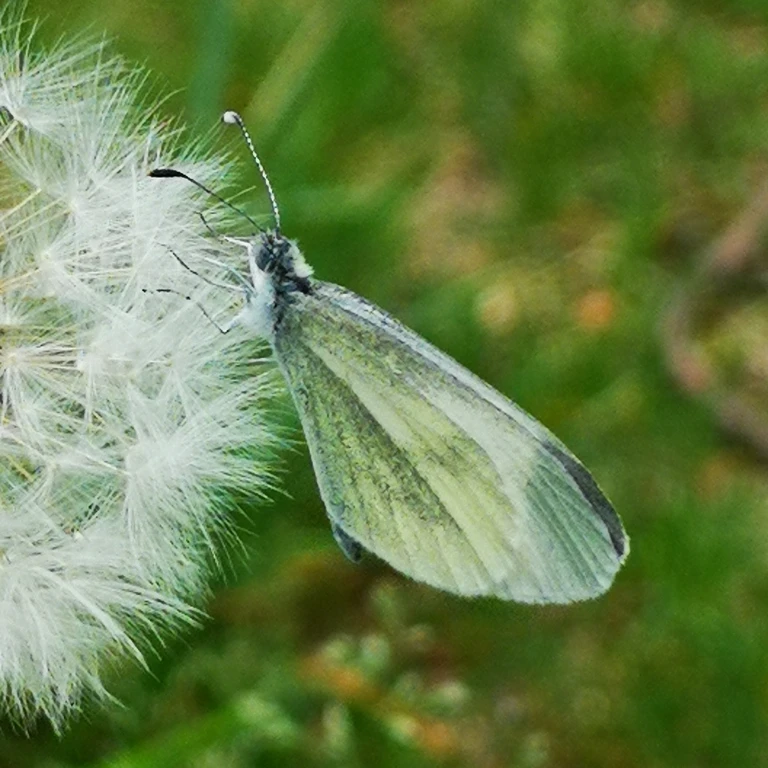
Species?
Leptidea sinapis/juvernica
